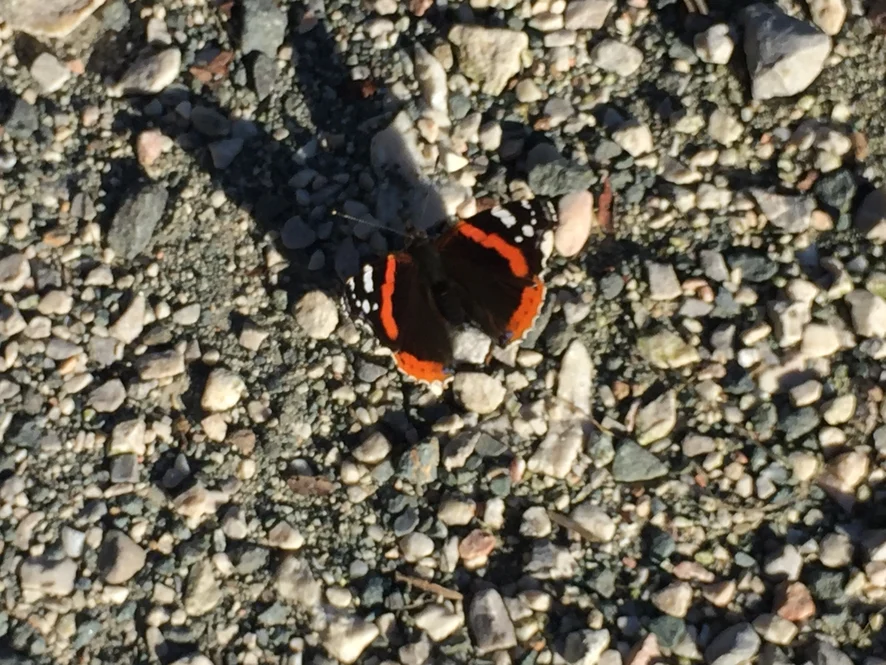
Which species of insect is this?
Vanessa atalanta
